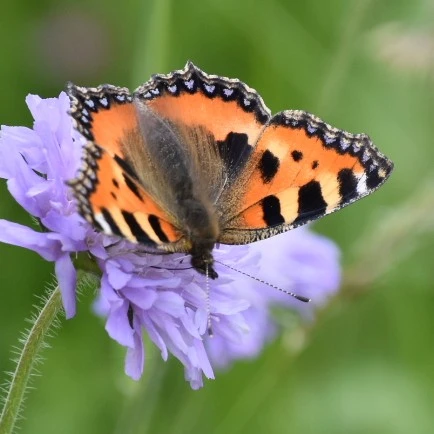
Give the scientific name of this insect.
Aglais urticae
